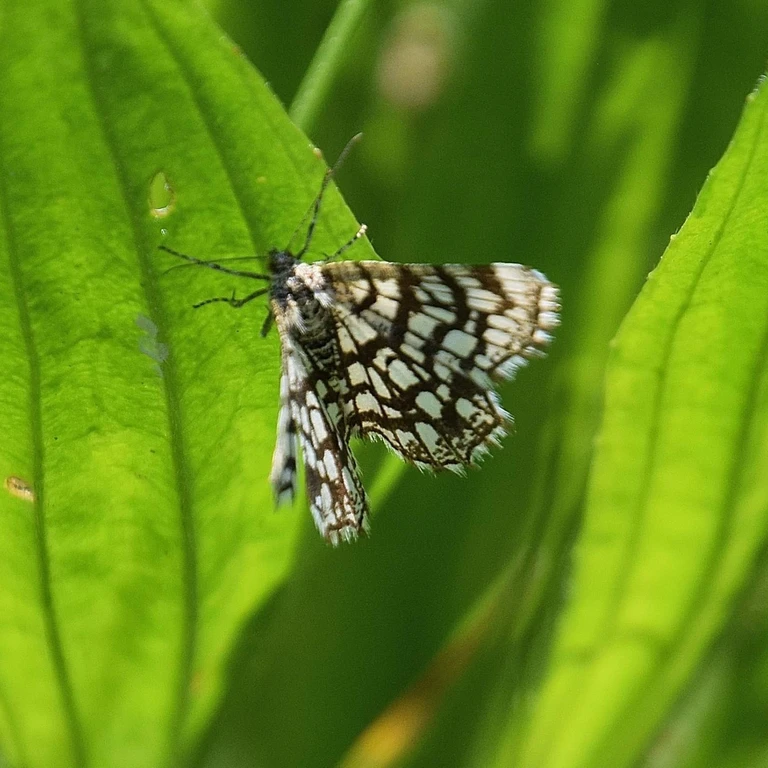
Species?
Chiasmia clathrata
